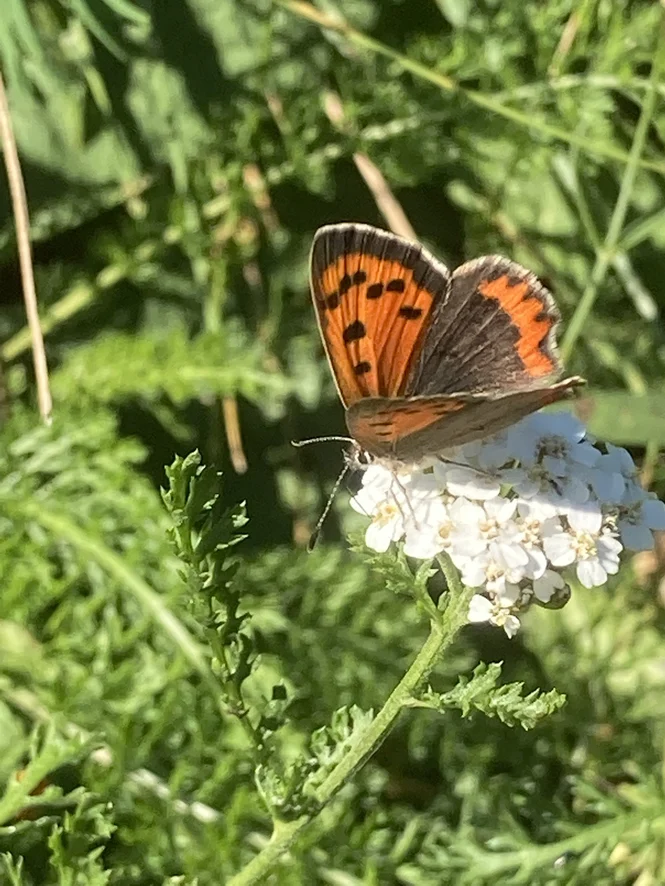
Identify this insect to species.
Lycaena phlaeas
